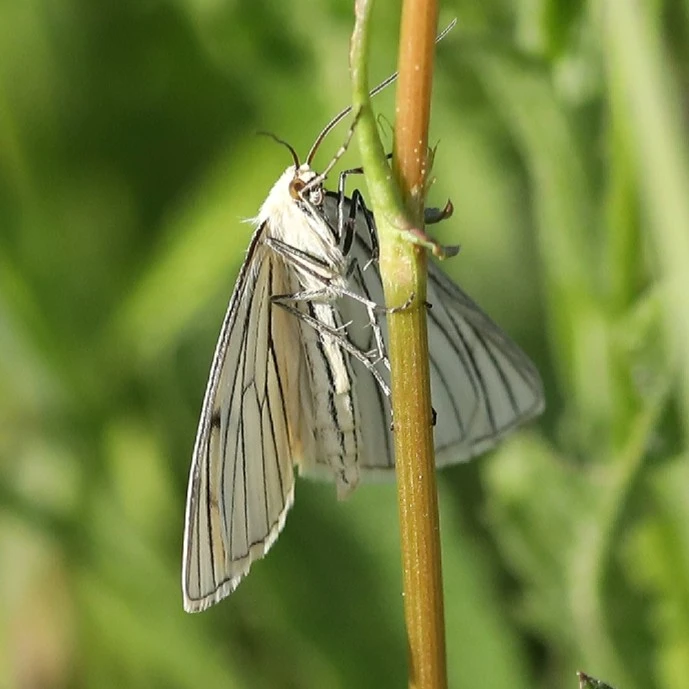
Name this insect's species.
Siona lineata
